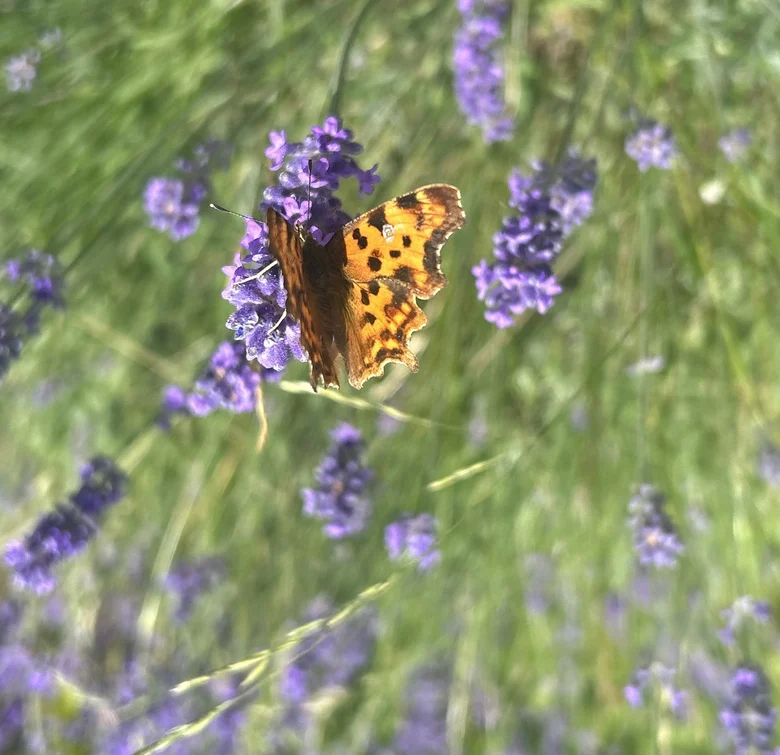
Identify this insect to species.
Polygonia c-album
